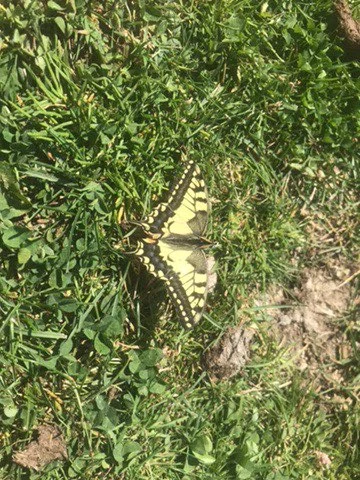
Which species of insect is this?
Papilio machaon
